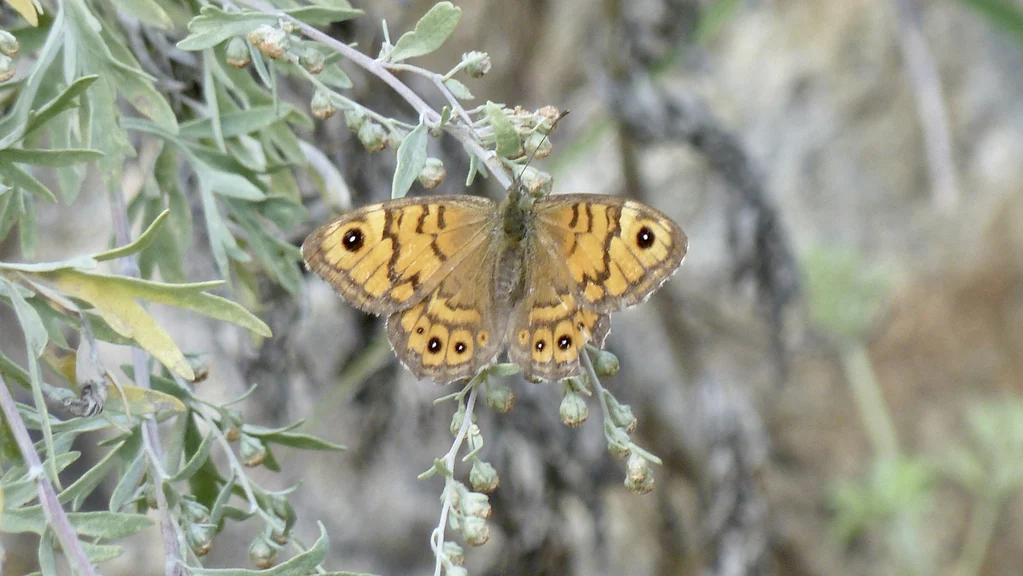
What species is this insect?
Lasiommata megera (also Pararge megera)
